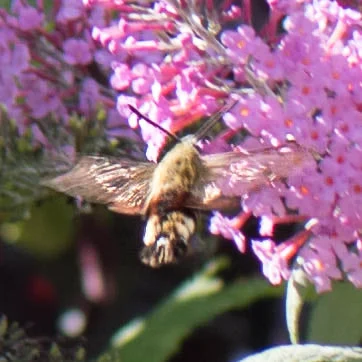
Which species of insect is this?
Hemaris fuciformis
